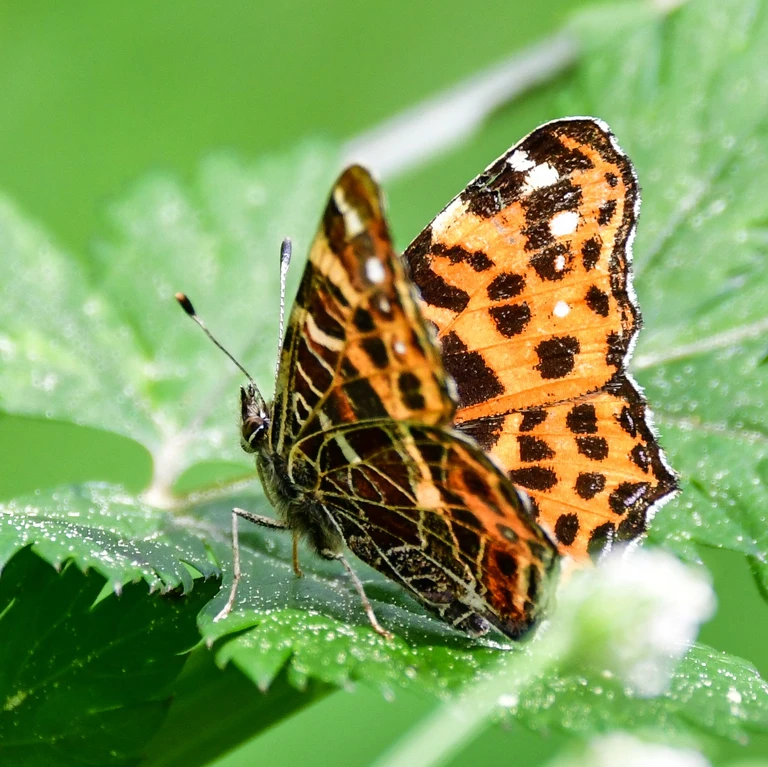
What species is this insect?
Araschnia levana
